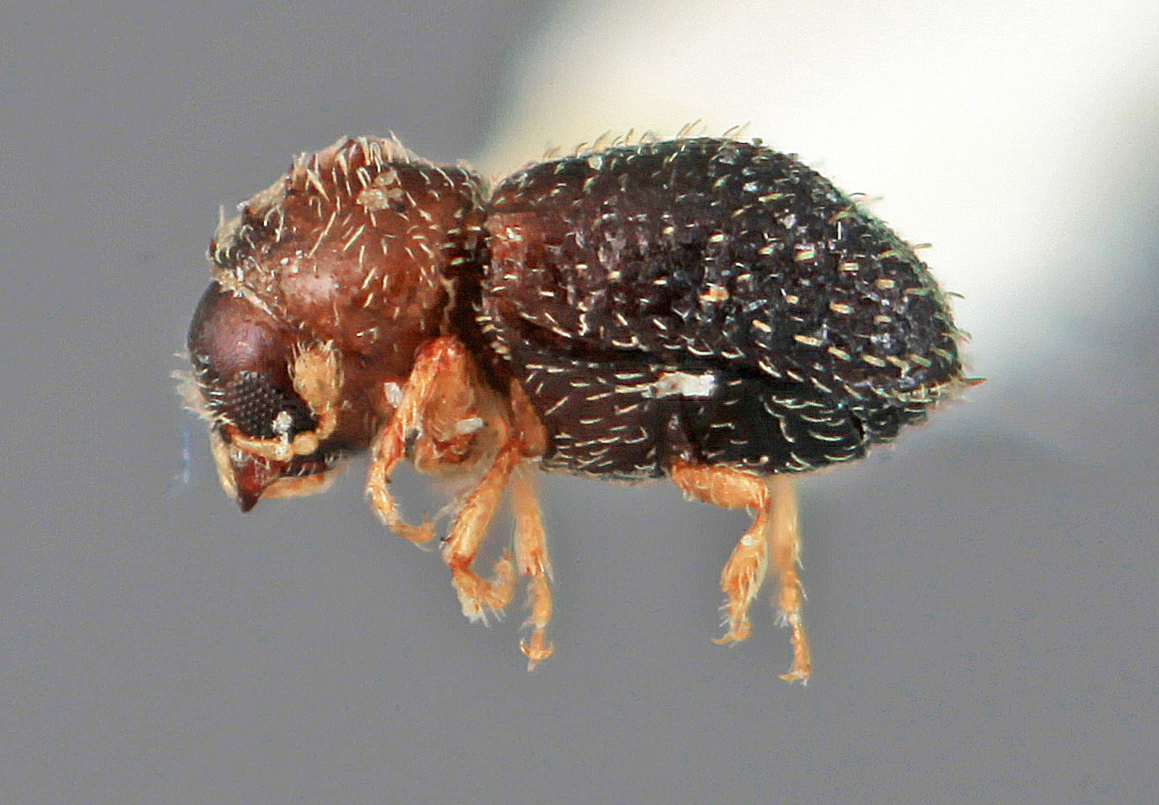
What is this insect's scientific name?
Pseudothysanoes frondicolens
